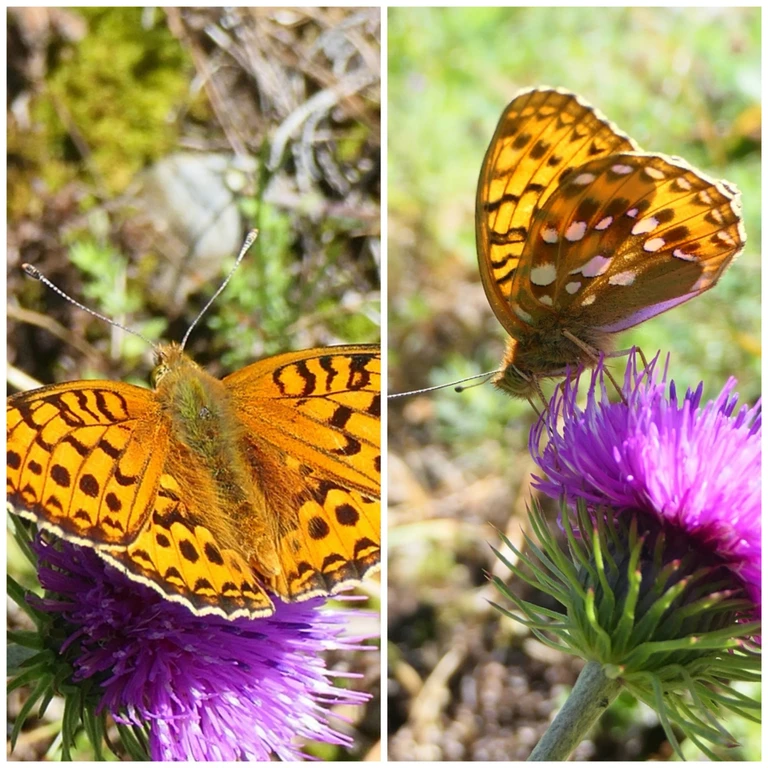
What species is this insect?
Speyeria aglaja
